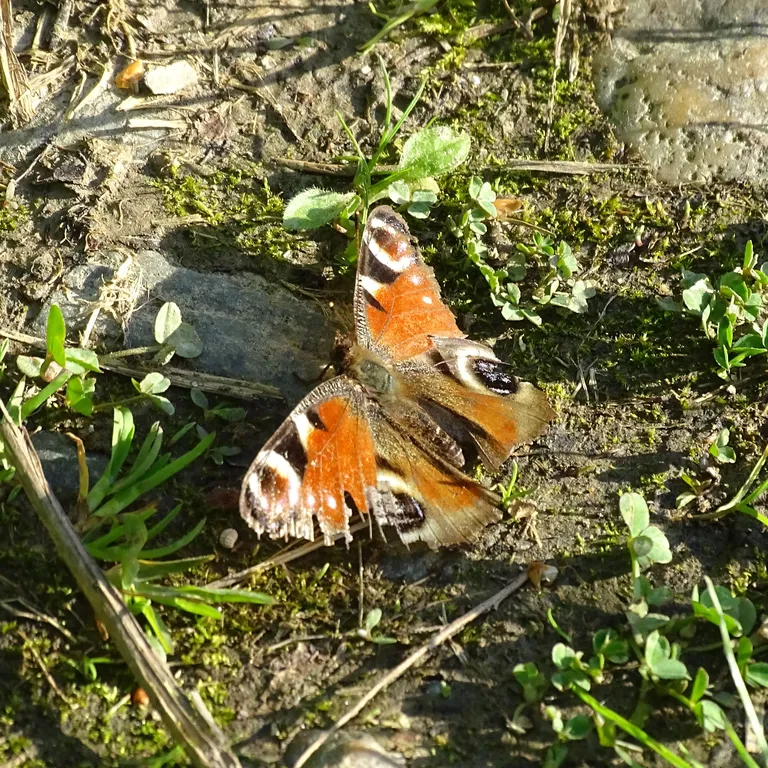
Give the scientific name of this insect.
Aglais io
